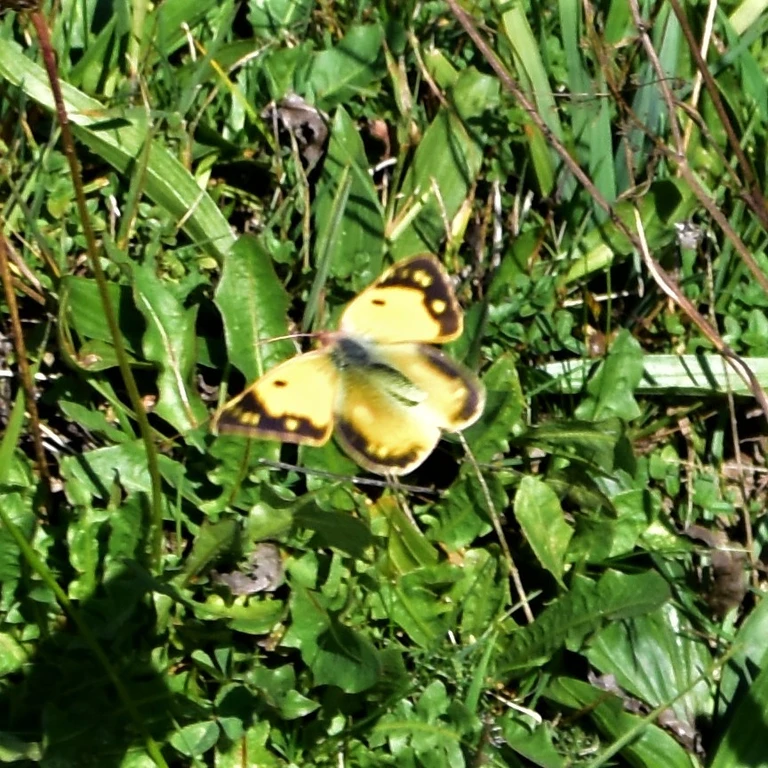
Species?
Colias croceus
